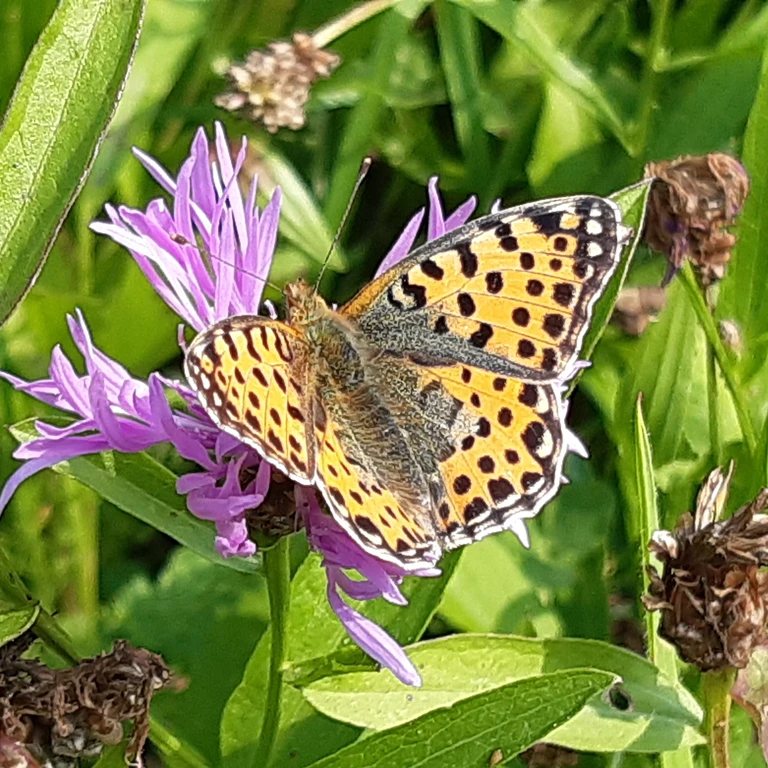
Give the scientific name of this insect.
Issoria lathonia
